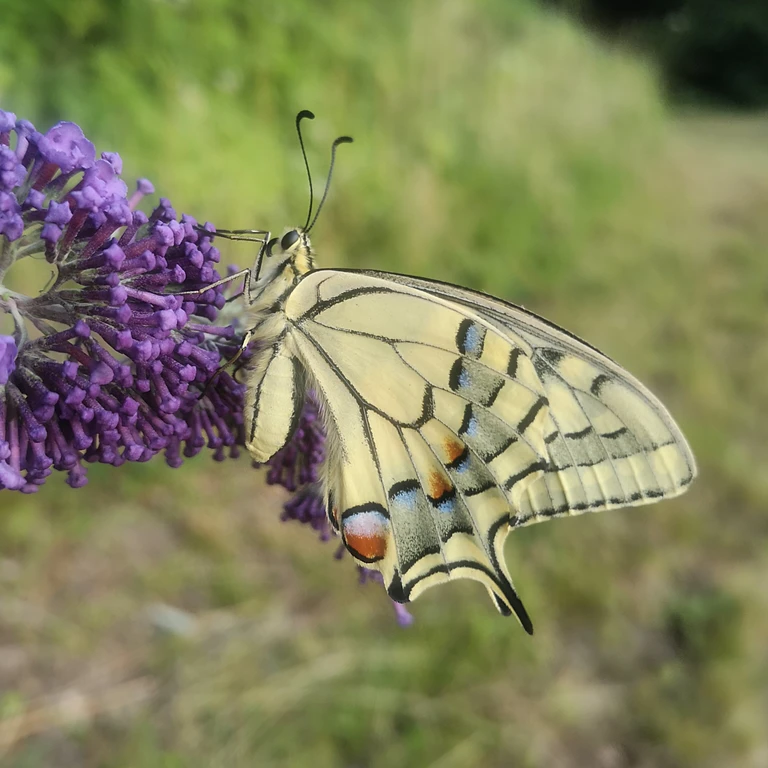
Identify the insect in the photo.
Papilio machaon
